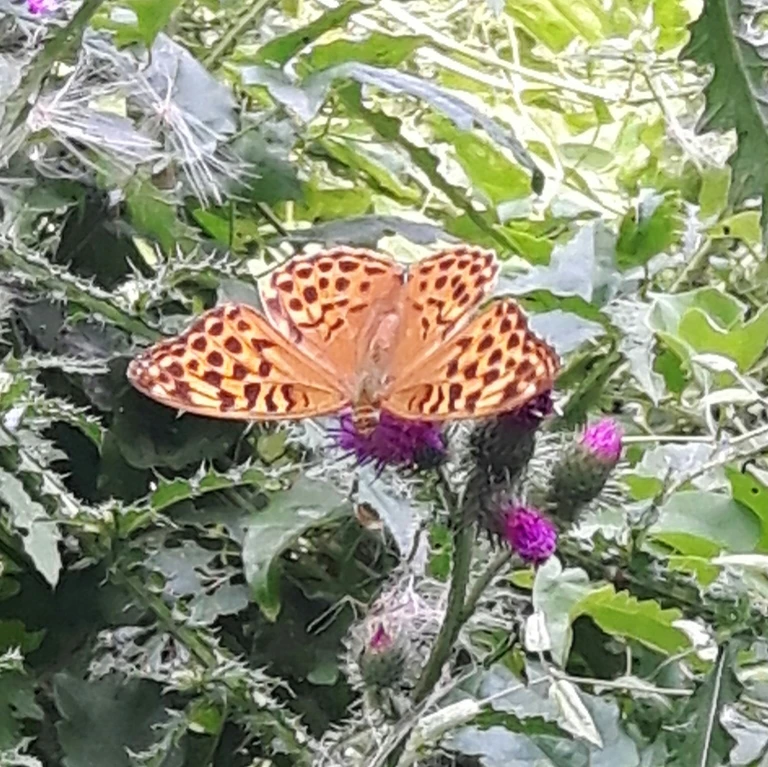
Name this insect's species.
Argynnis paphia
